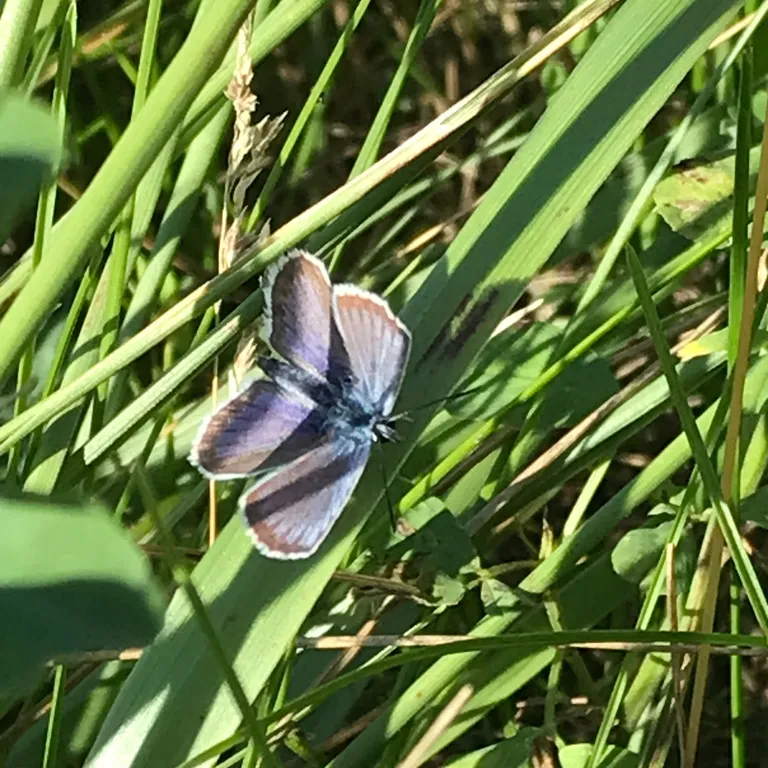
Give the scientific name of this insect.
Plebejus argus
